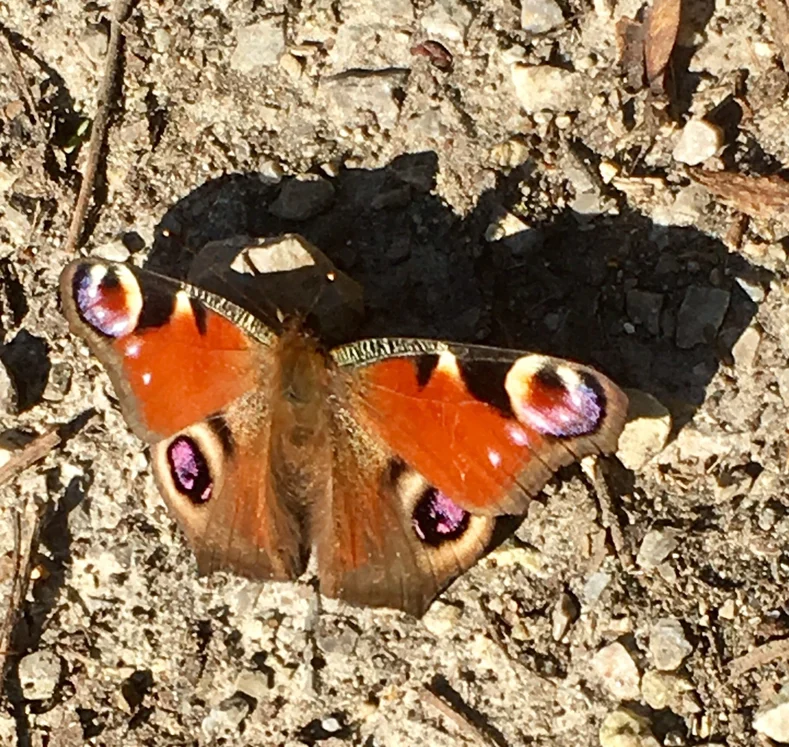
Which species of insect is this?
Aglais io
